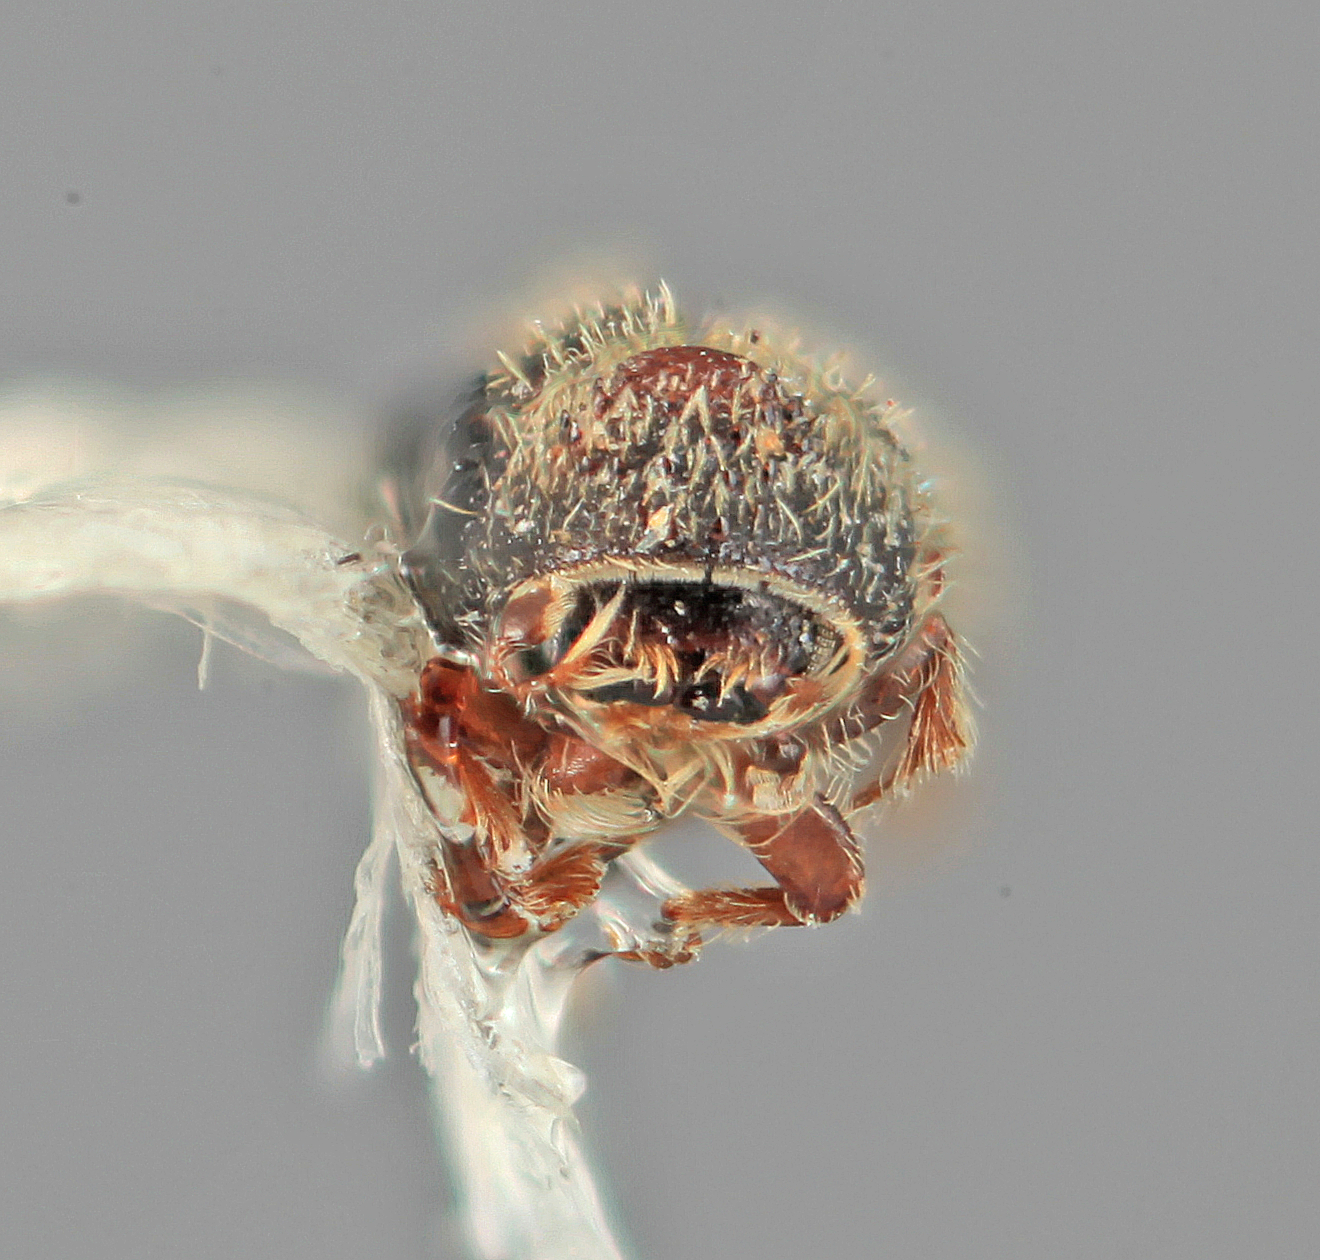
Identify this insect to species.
Phloeocleptus cristatus
